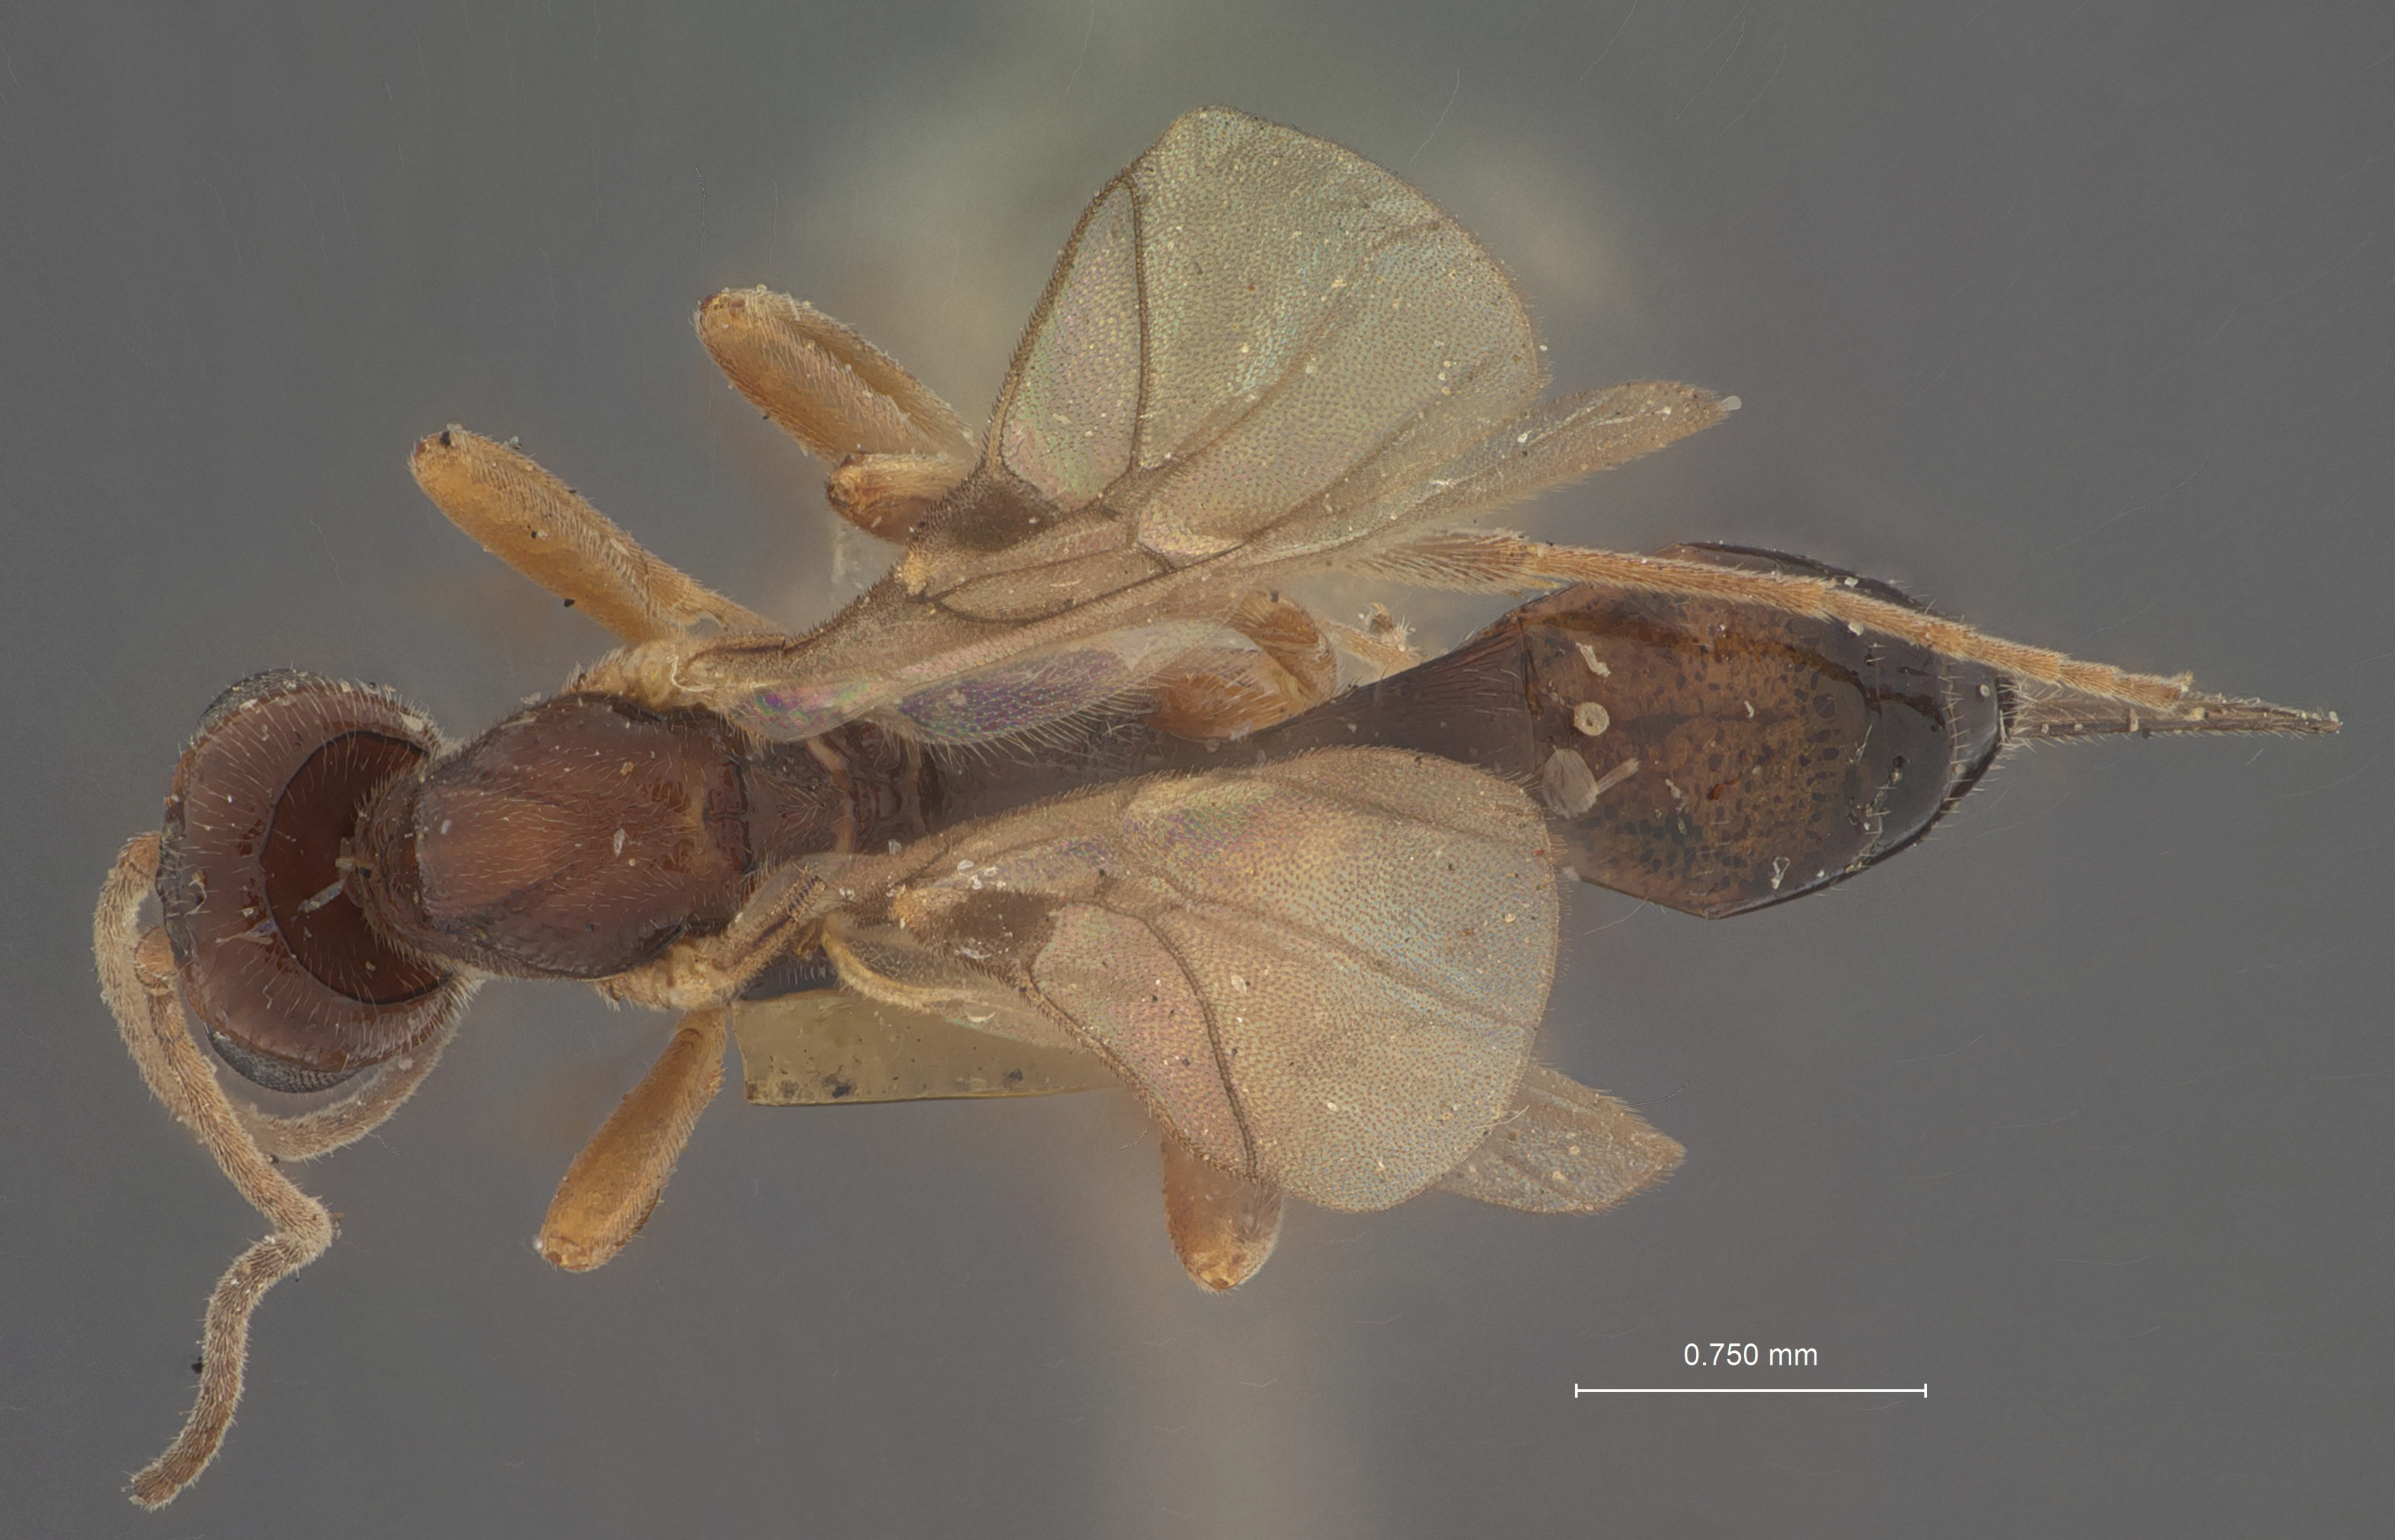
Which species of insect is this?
Meteorus fumipennis
